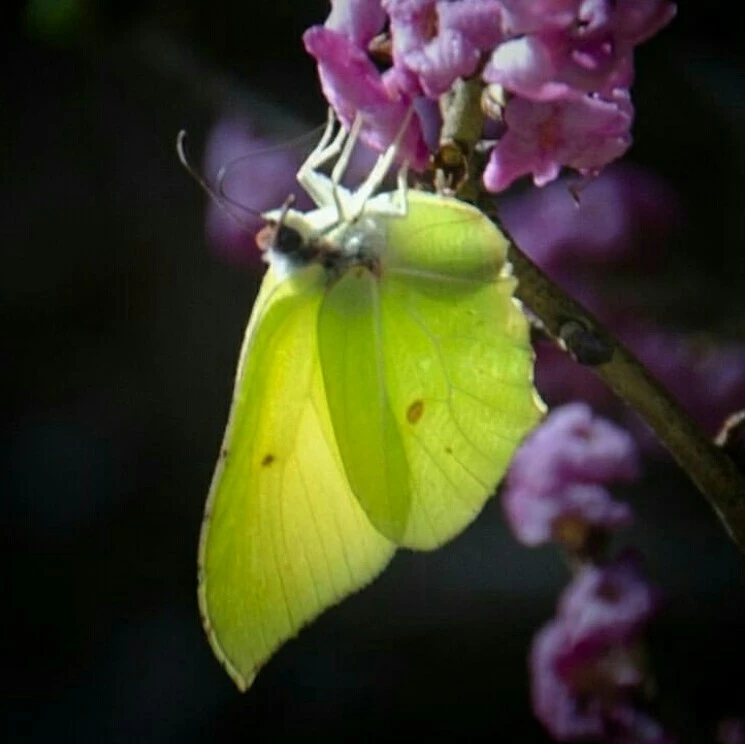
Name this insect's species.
Gonepteryx rhamni
